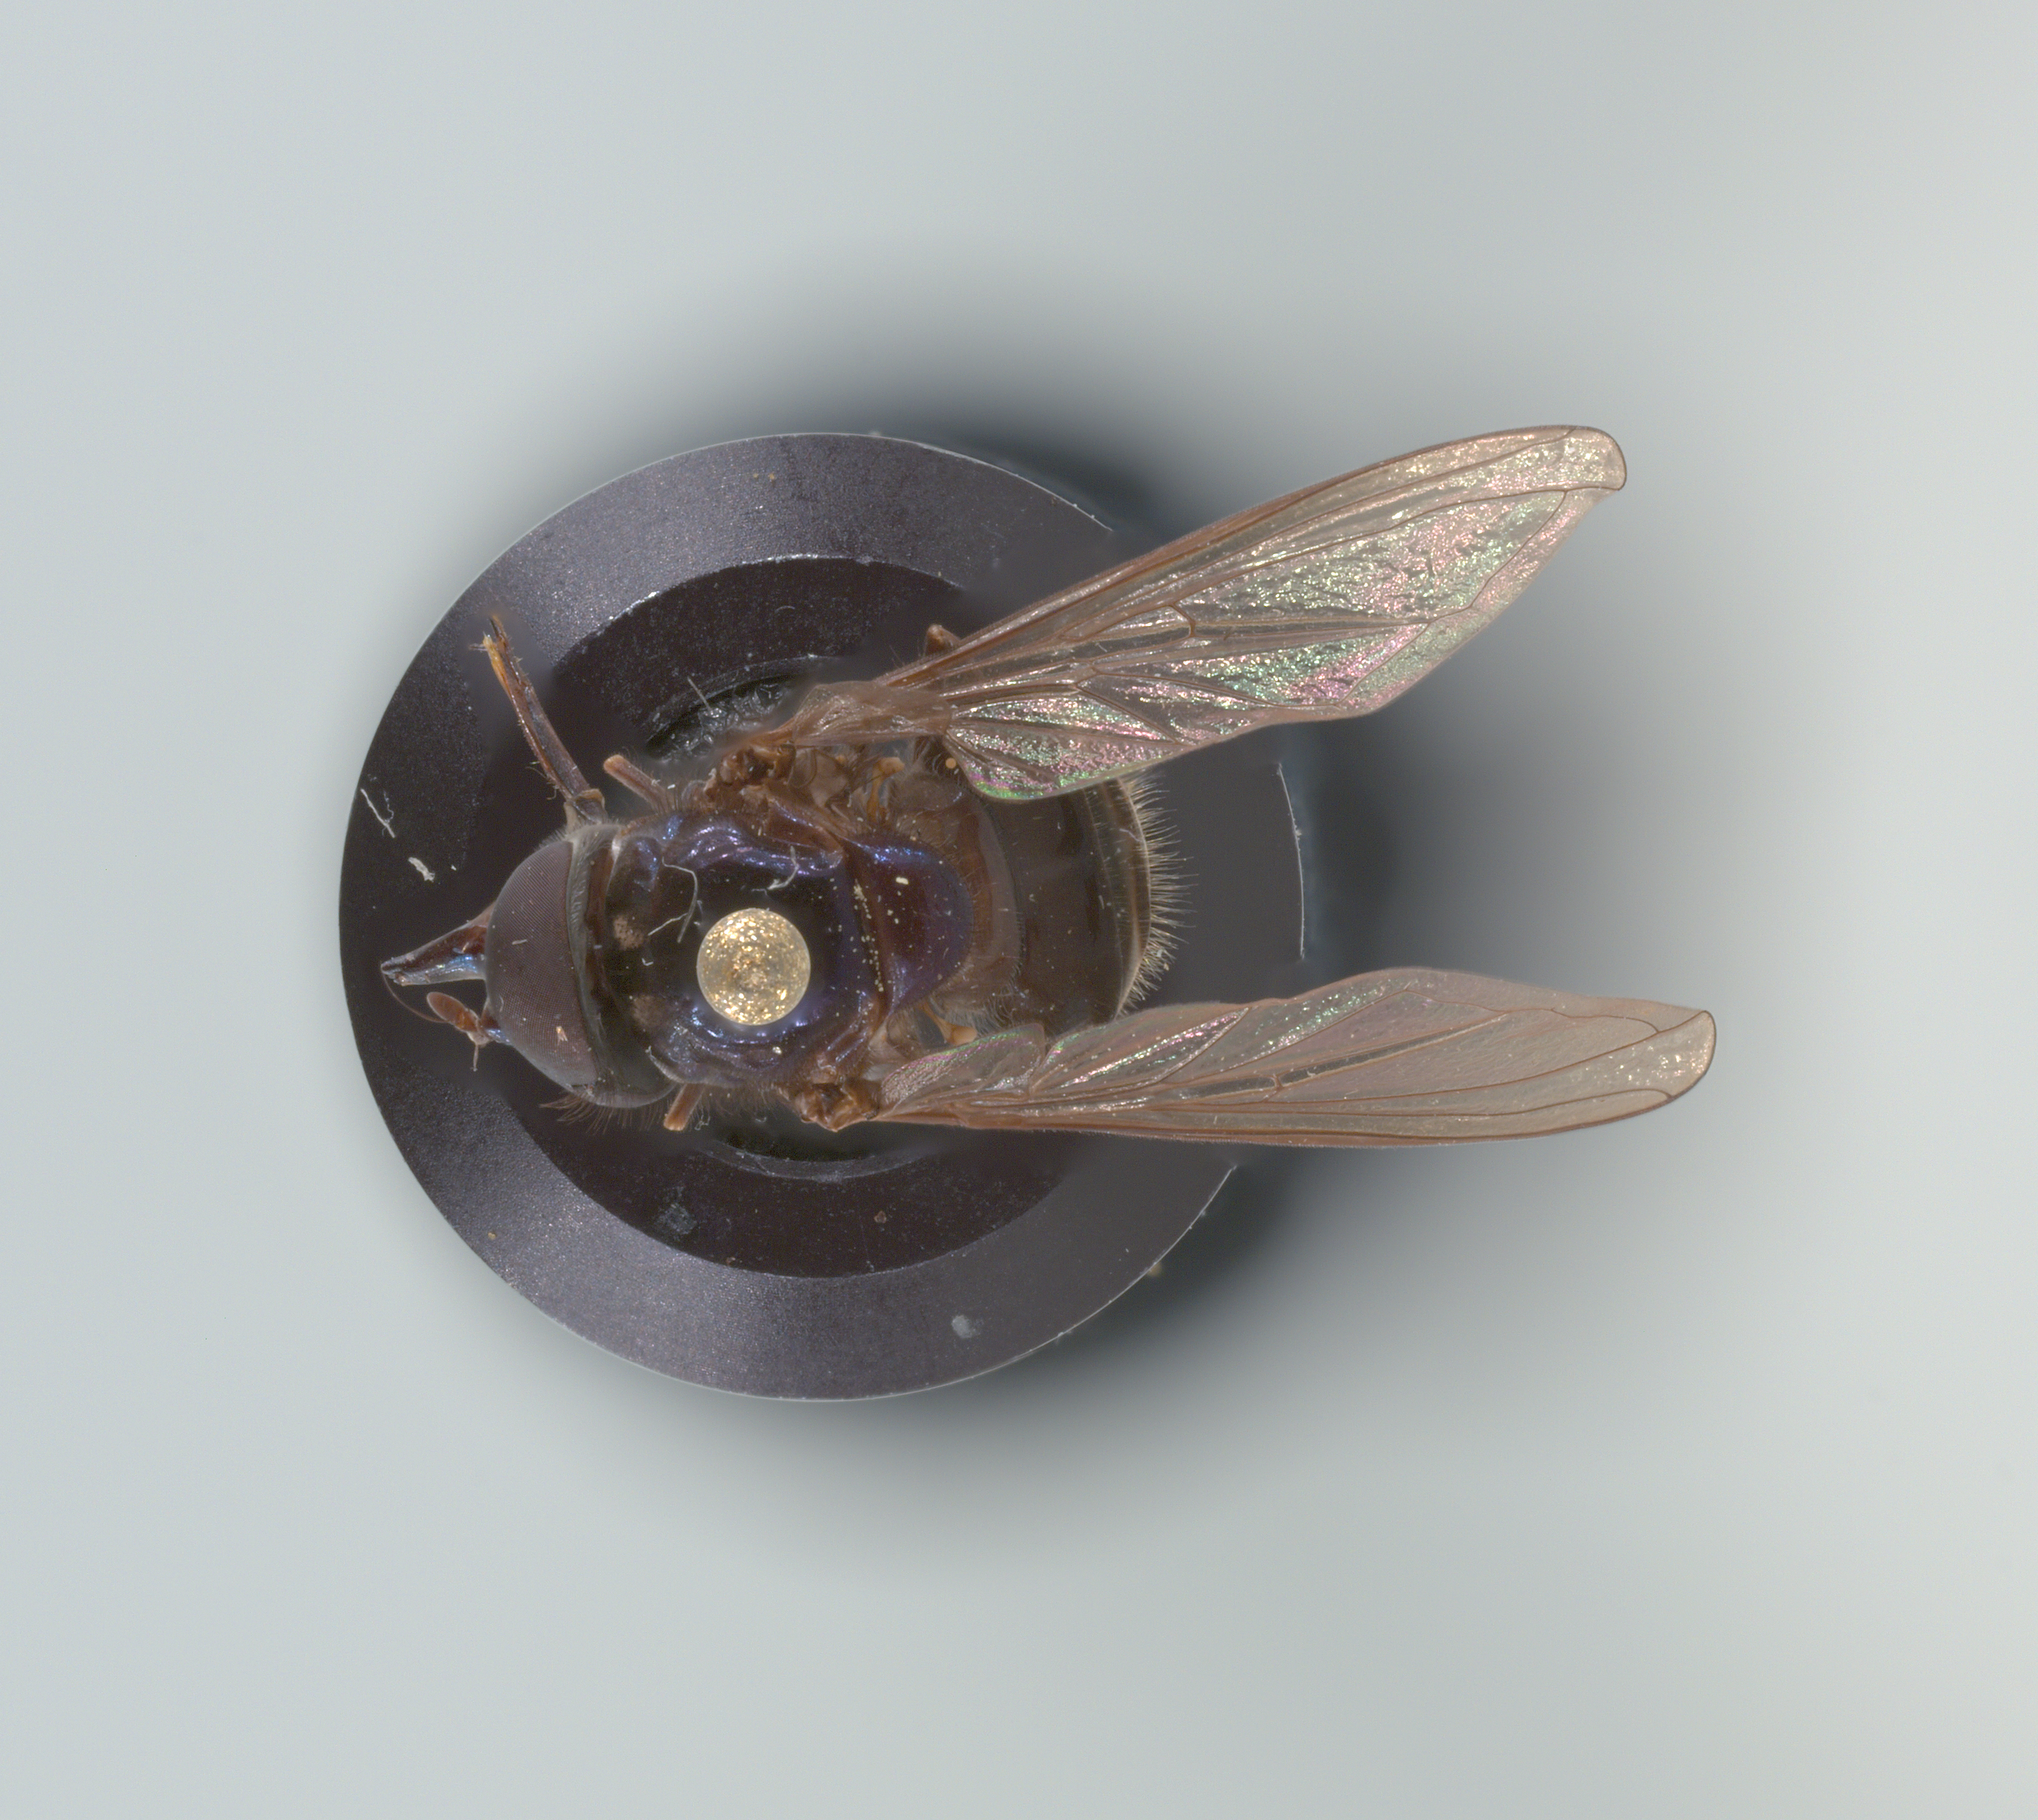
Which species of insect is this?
Rhingia cyanoprora
